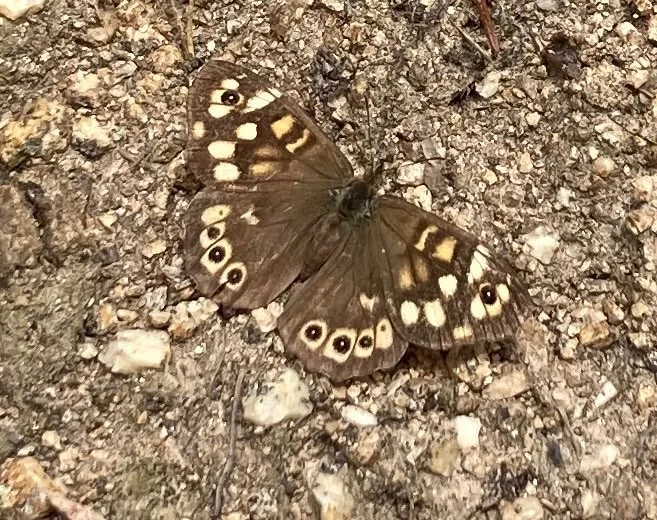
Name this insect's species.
Pararge aegeria
